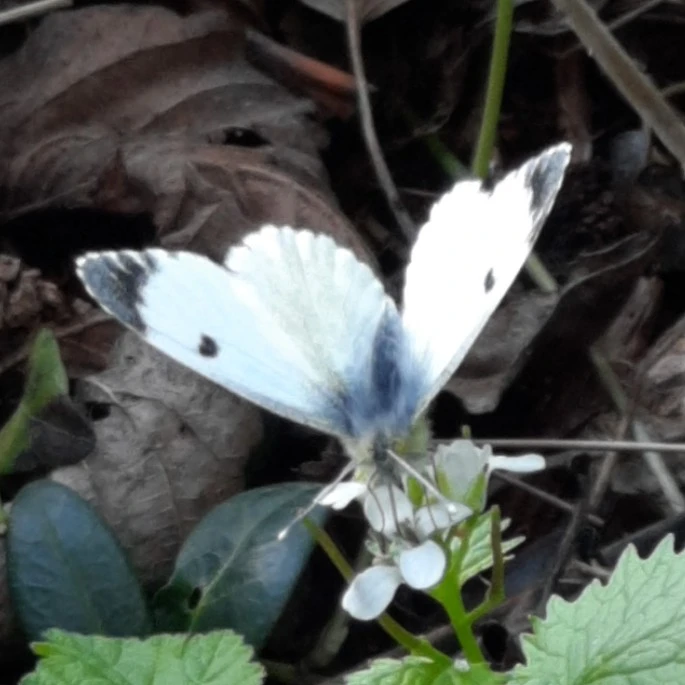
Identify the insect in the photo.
Anthocharis cardamines
